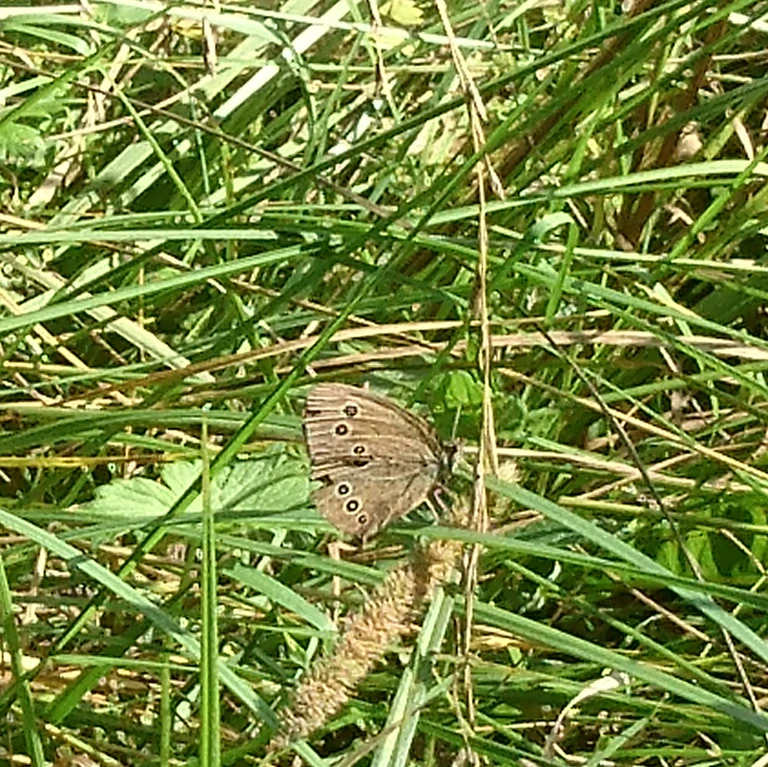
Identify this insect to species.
Aphantopus hyperantus
